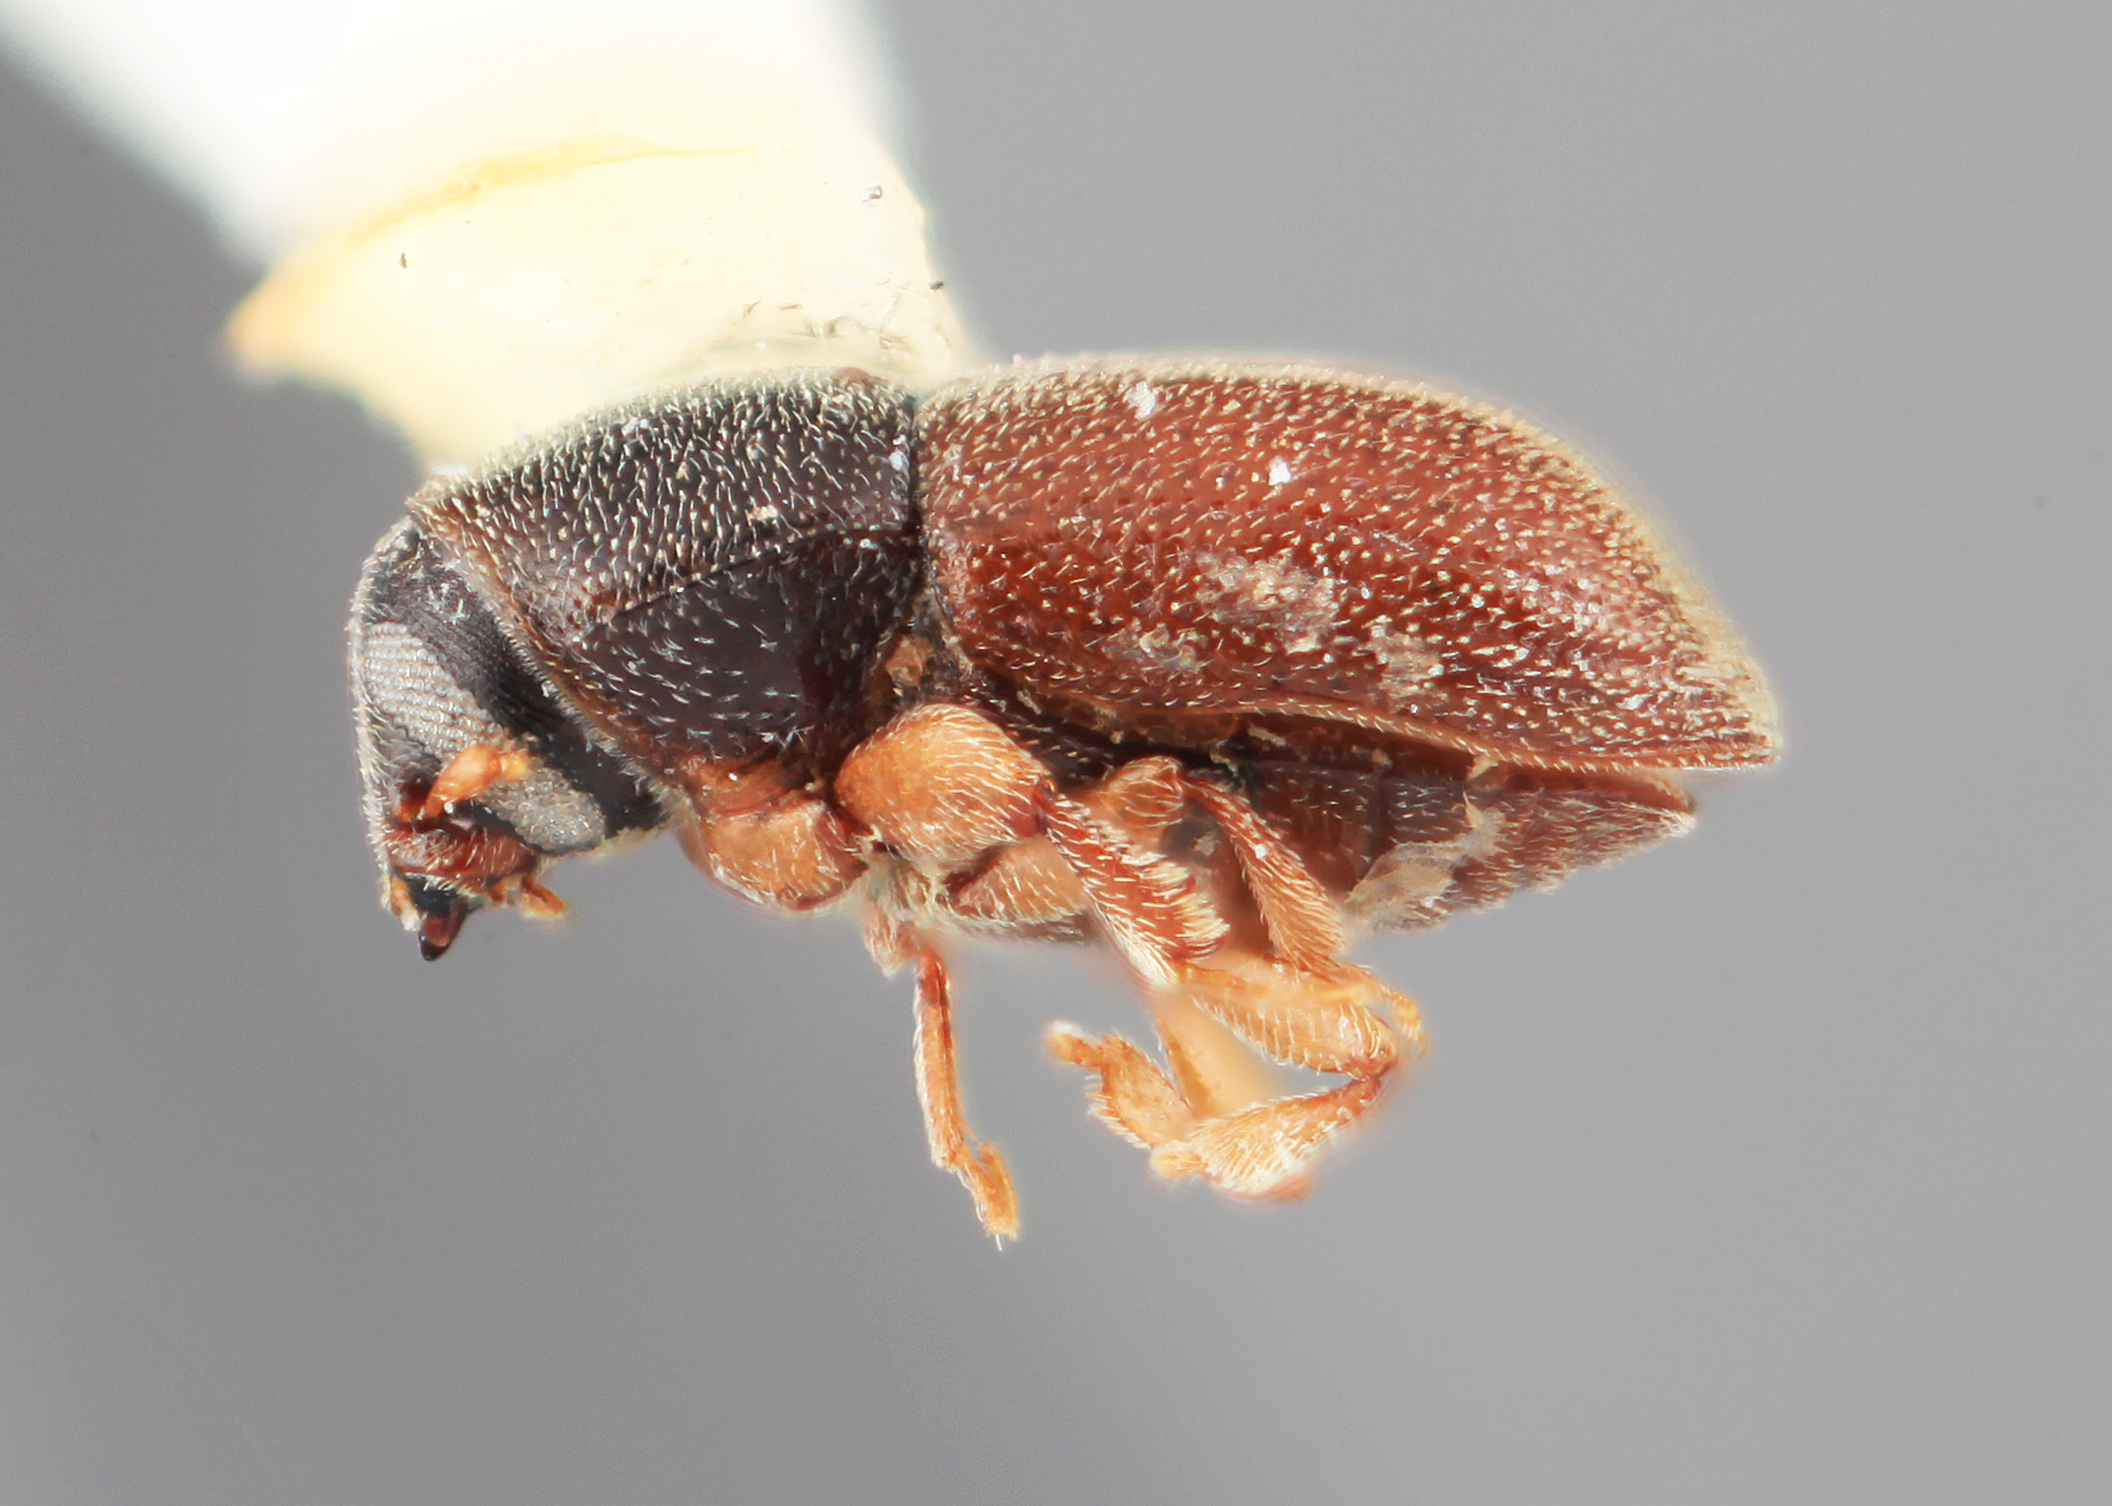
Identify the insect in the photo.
Pycnarthrum inornatum
